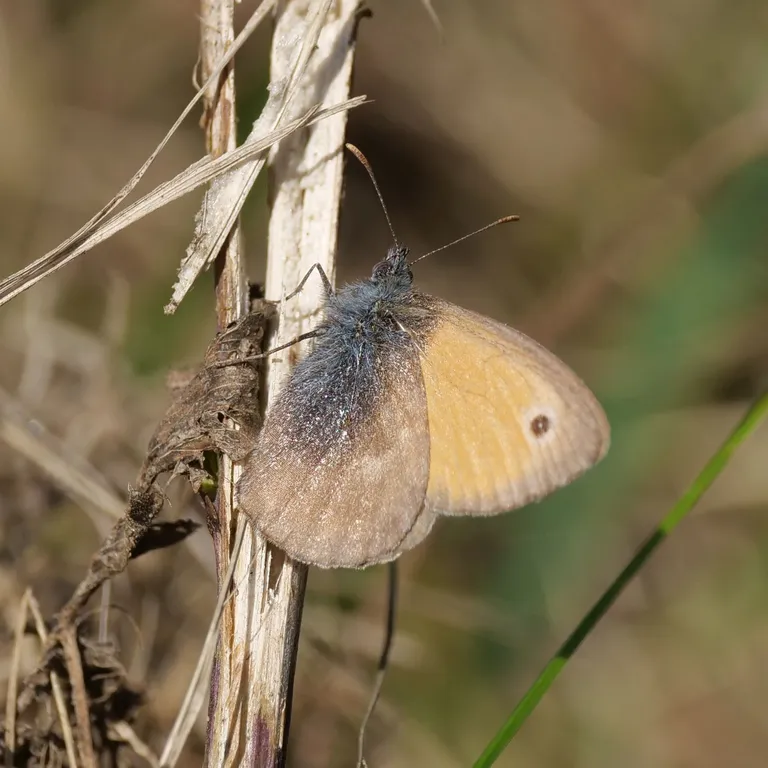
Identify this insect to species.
Coenonympha pamphilus
